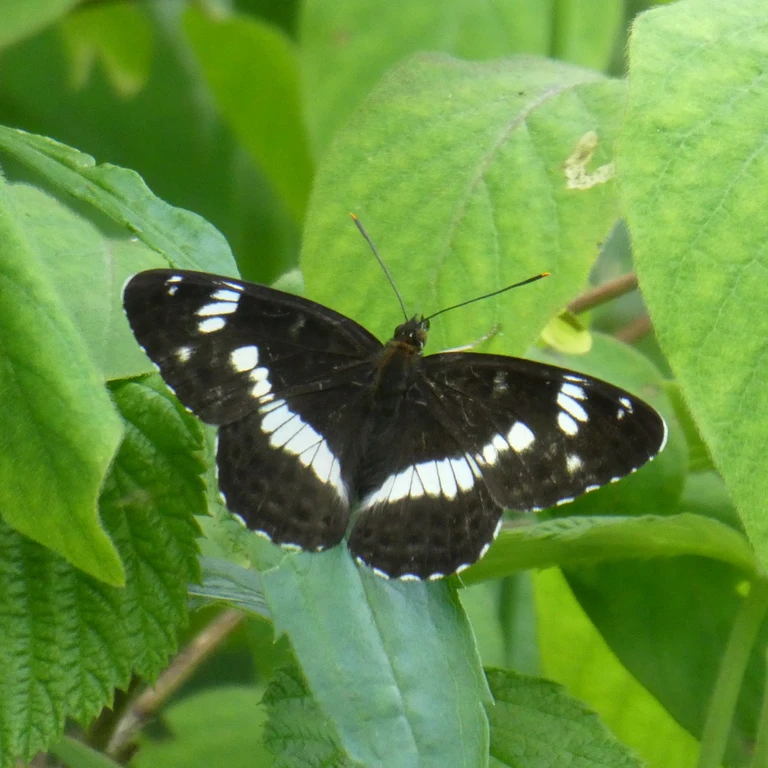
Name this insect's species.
Limenitis camilla (also Ladoga camilla)
